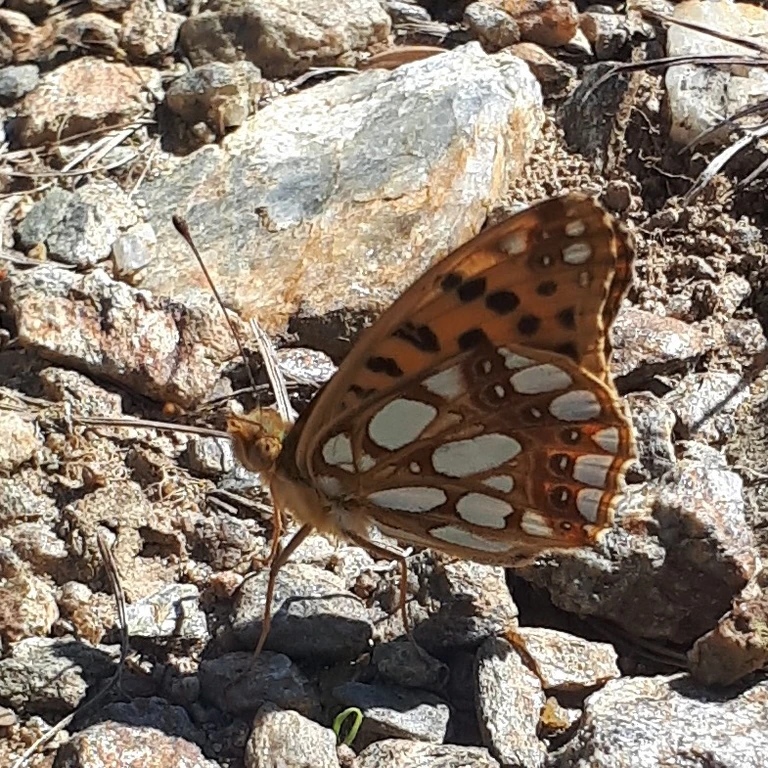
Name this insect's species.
Issoria lathonia
